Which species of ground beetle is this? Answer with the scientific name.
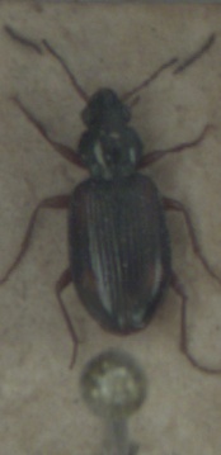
Bembidion tetracolum
